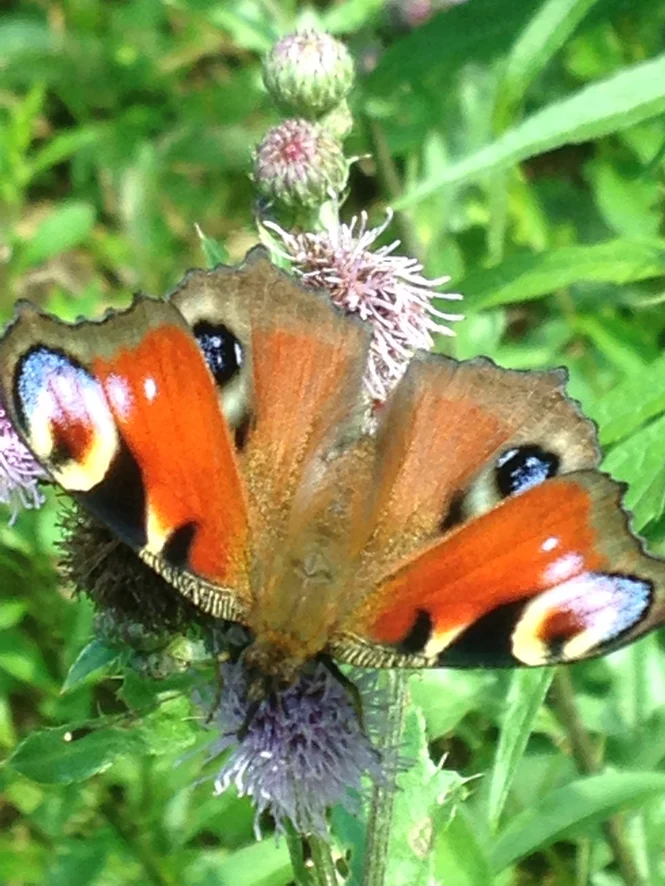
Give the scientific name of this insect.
Aglais io
